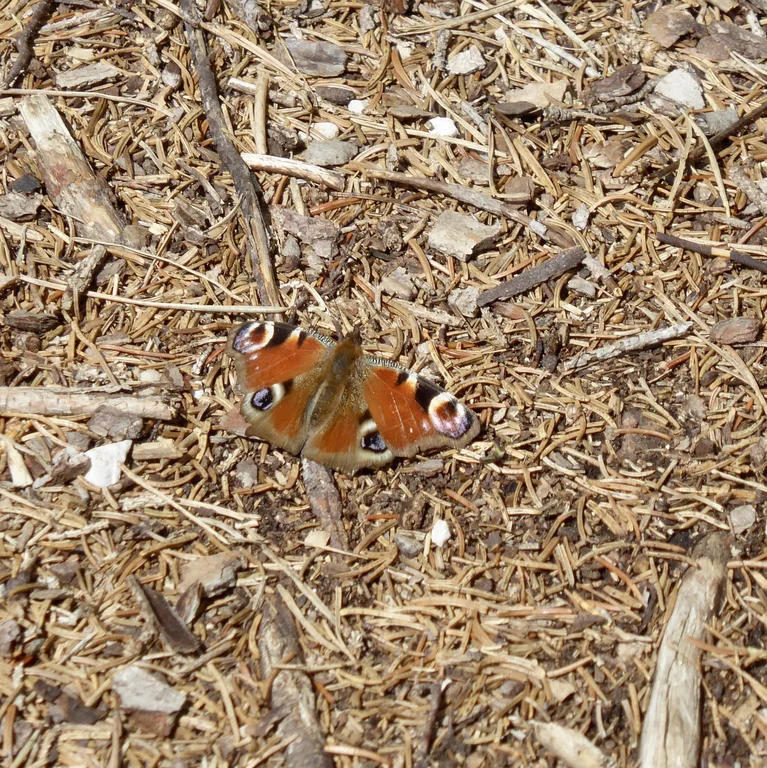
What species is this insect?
Aglais io
